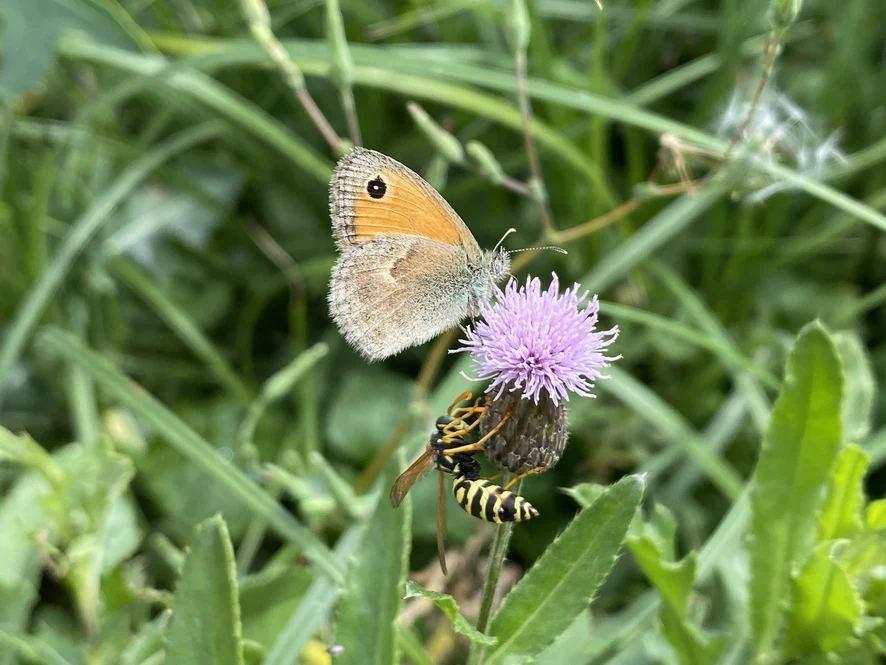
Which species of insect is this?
Coenonympha pamphilus
